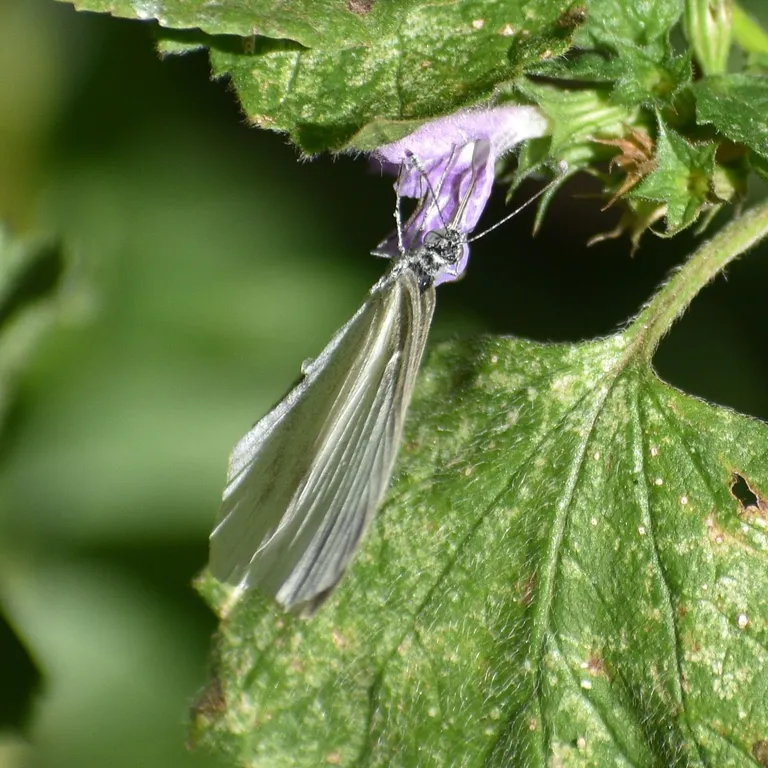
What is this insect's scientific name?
Leptidea sinapis/juvernica
